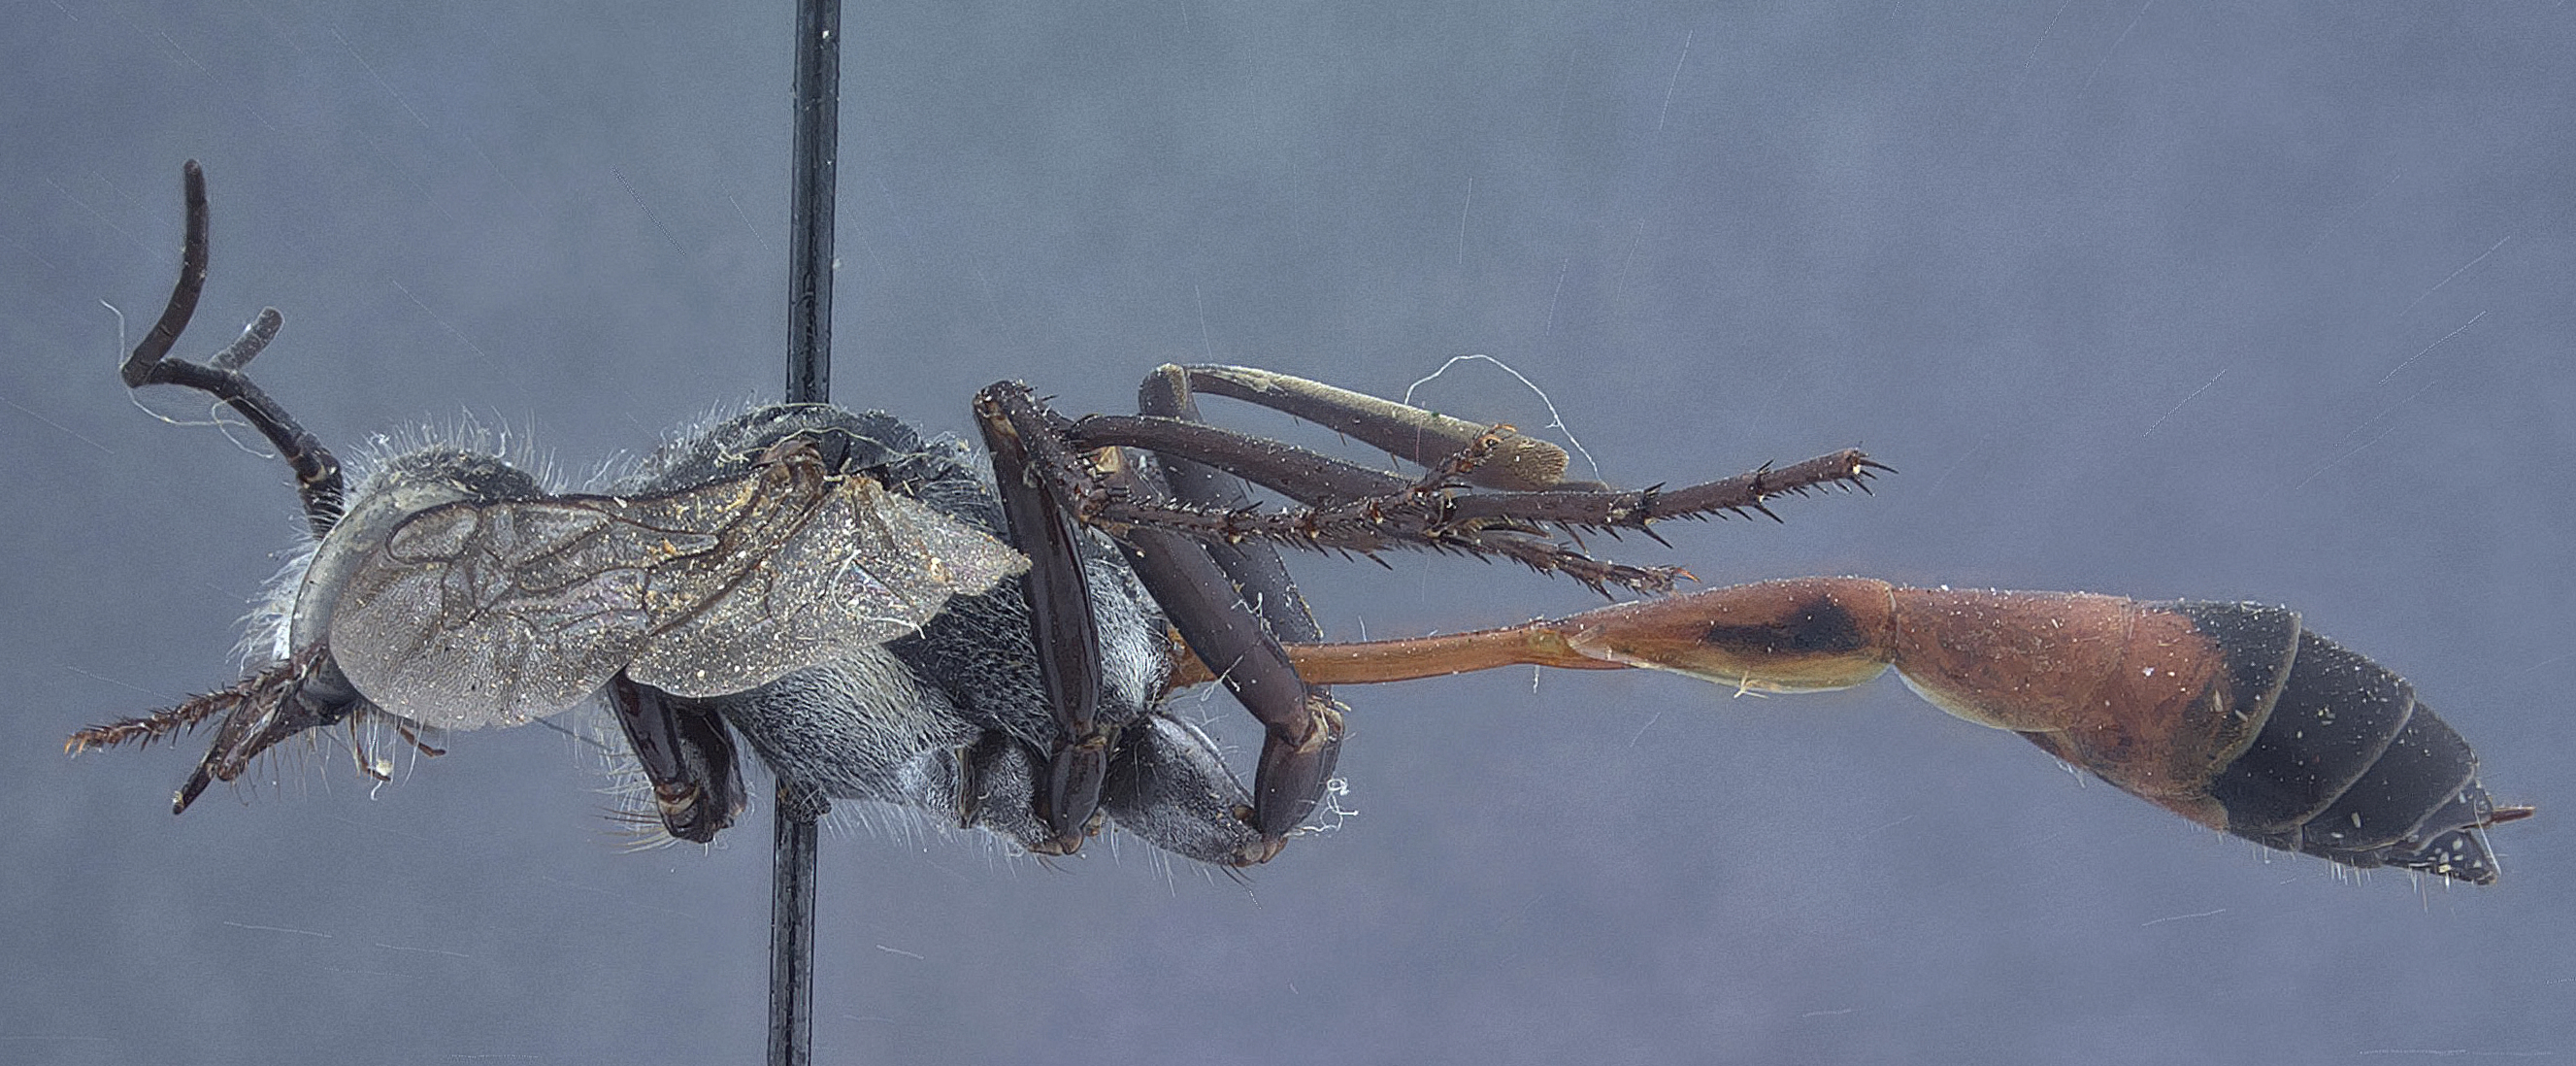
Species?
Ammophila mitlaensis
